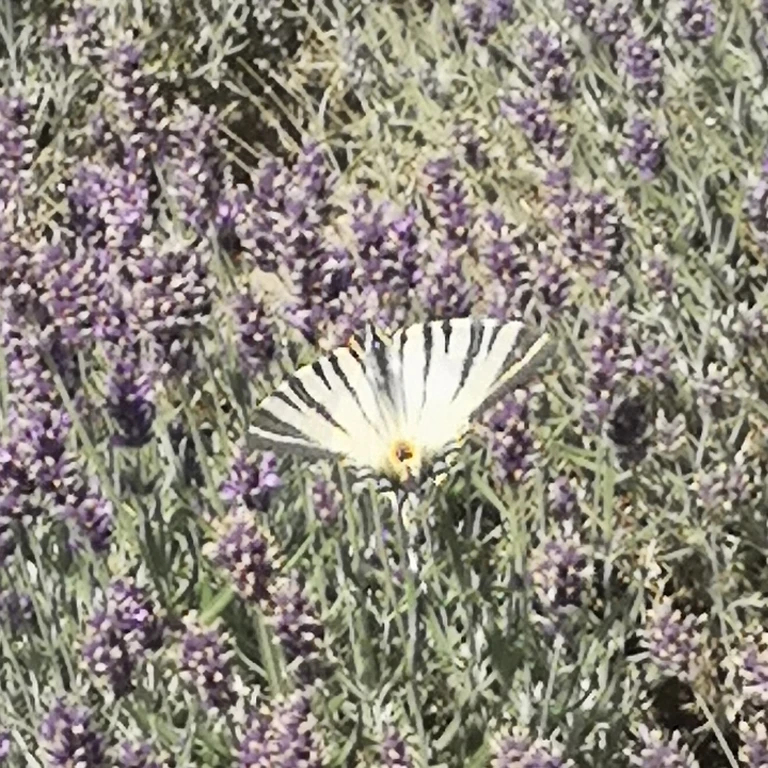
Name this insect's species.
Iphiclides podalirius
